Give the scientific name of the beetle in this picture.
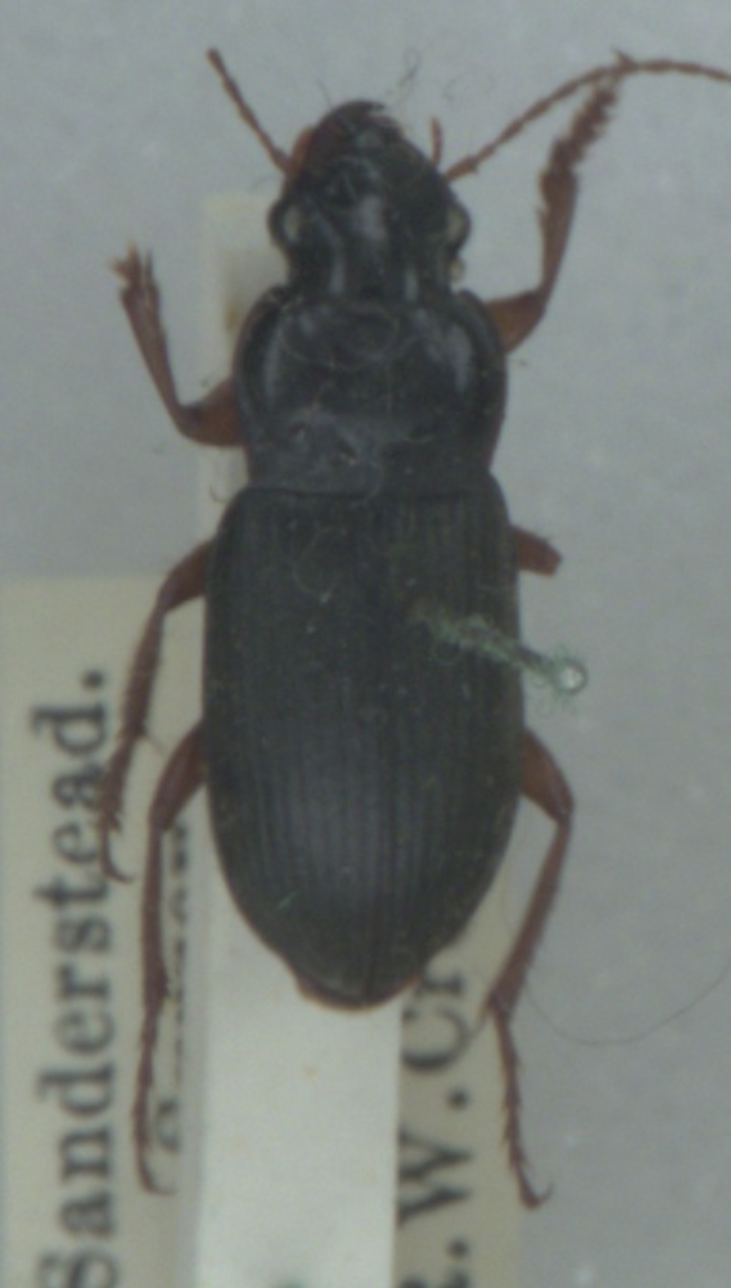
Harpalus rufipes
